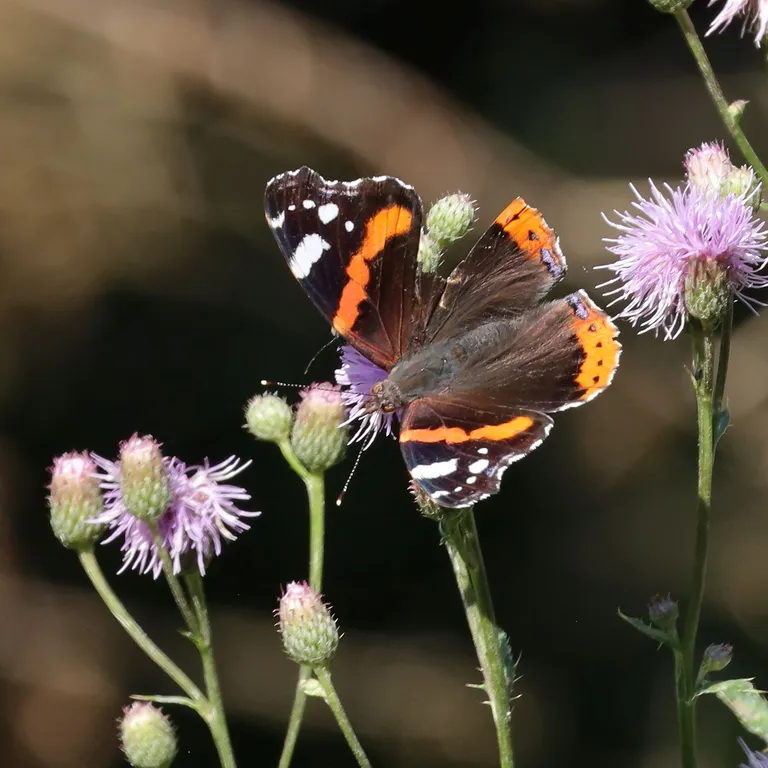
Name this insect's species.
Vanessa atalanta
